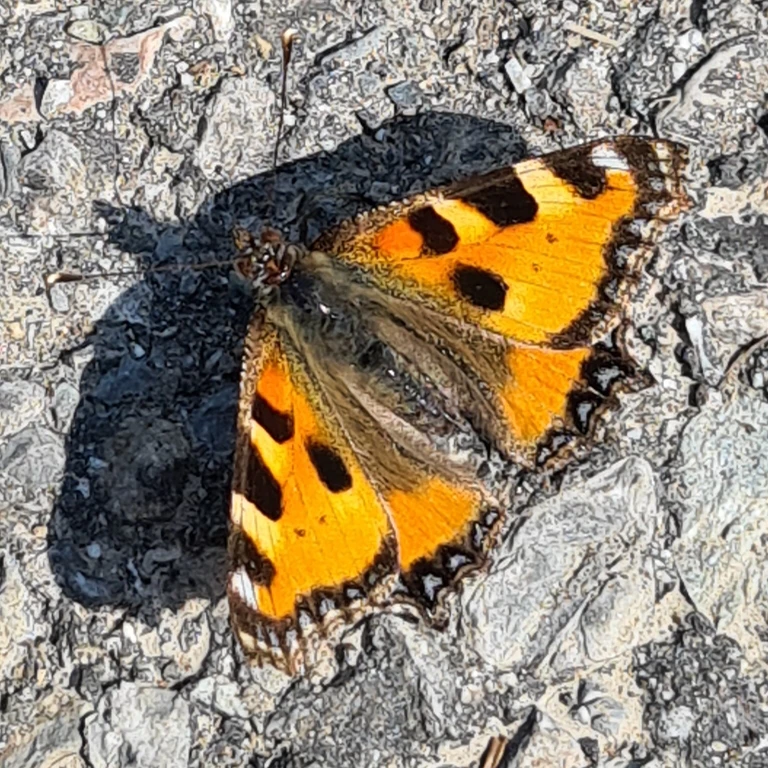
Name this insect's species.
Aglais urticae
